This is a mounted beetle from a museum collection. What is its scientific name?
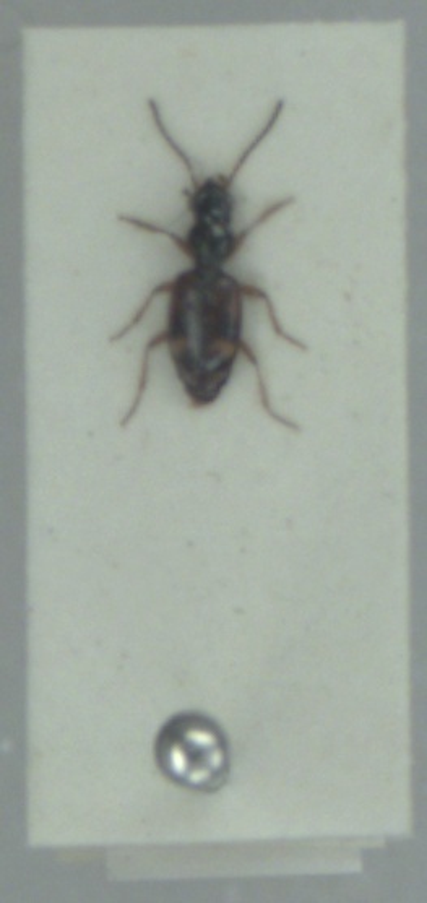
Bembidion articulatum
